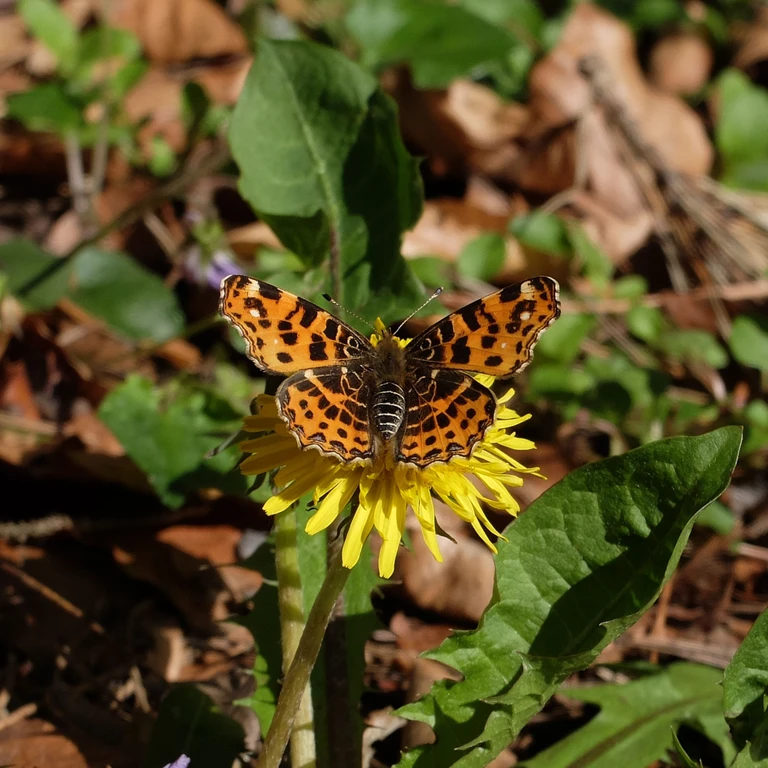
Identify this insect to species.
Araschnia levana
